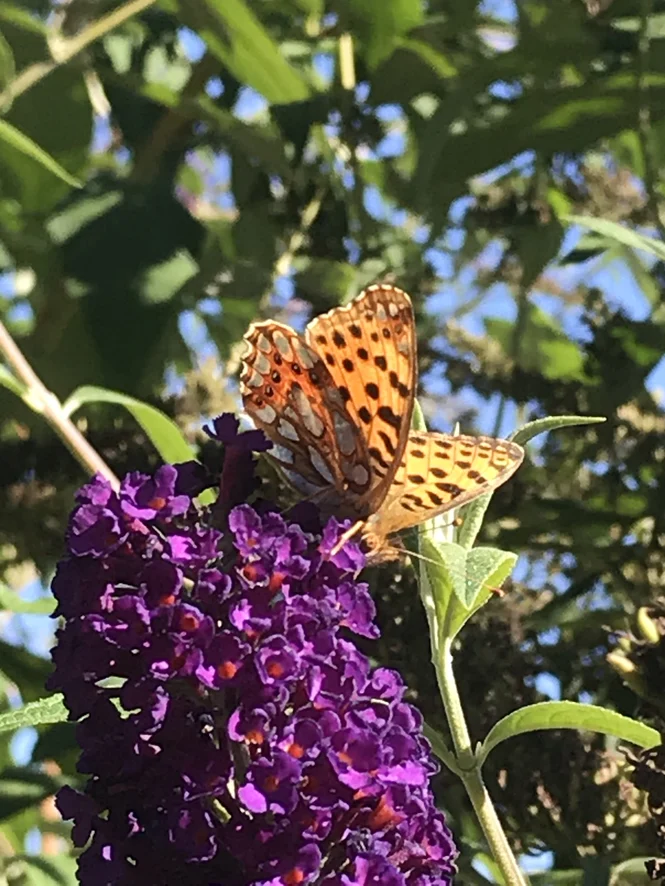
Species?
Issoria lathonia
